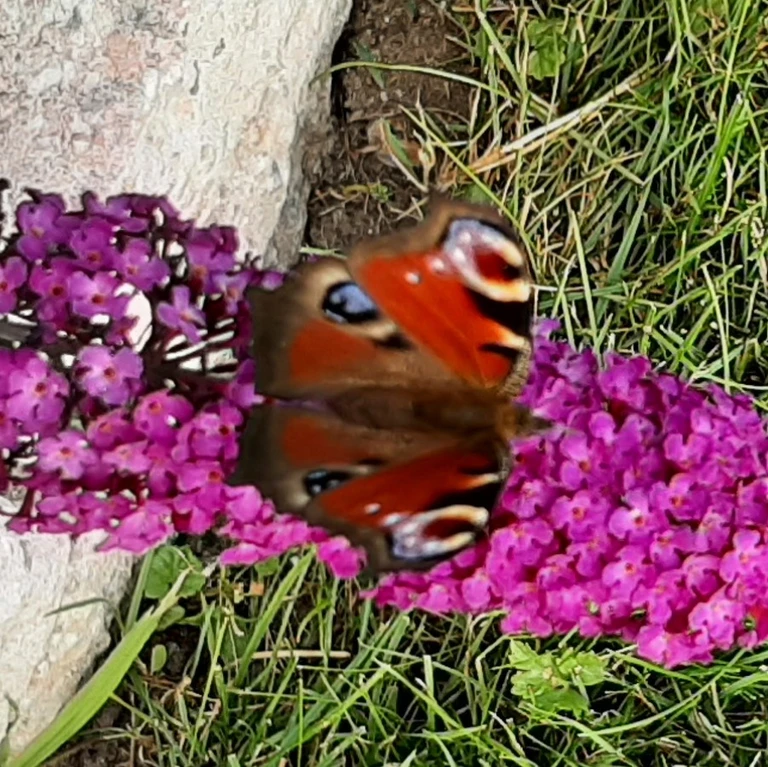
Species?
Aglais io
